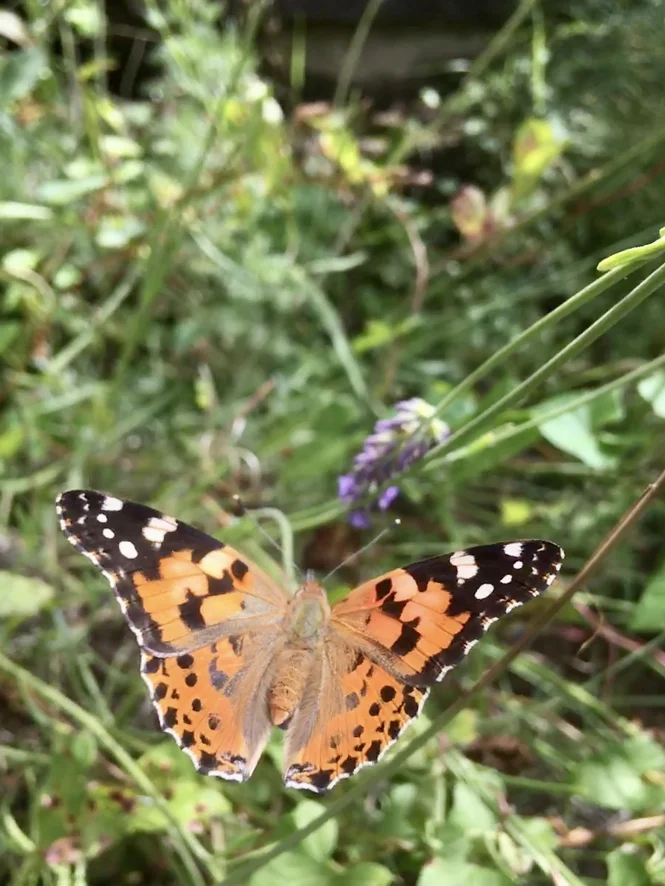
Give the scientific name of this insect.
Vanessa cardui
